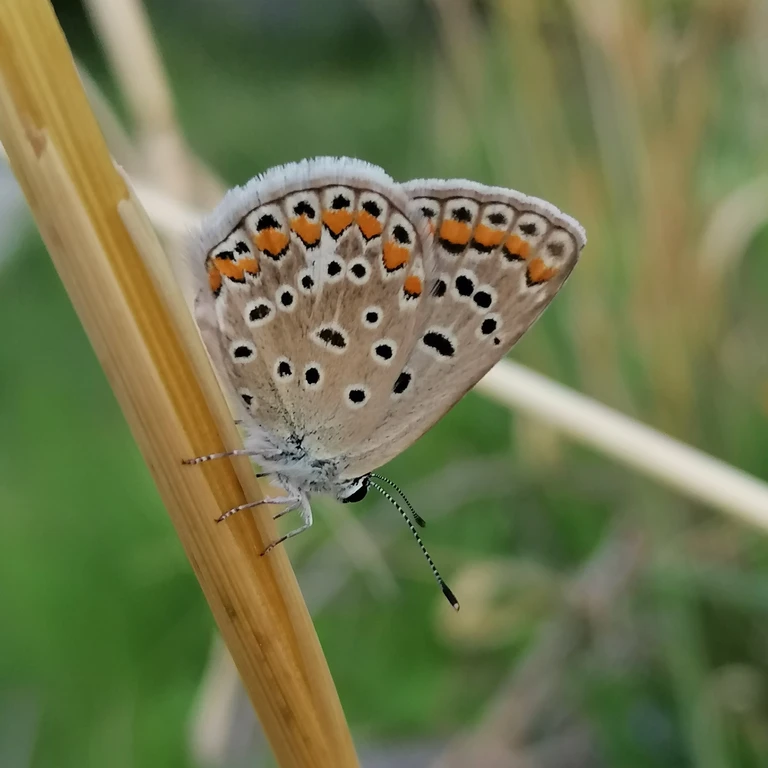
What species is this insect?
Polyommatus icarus
